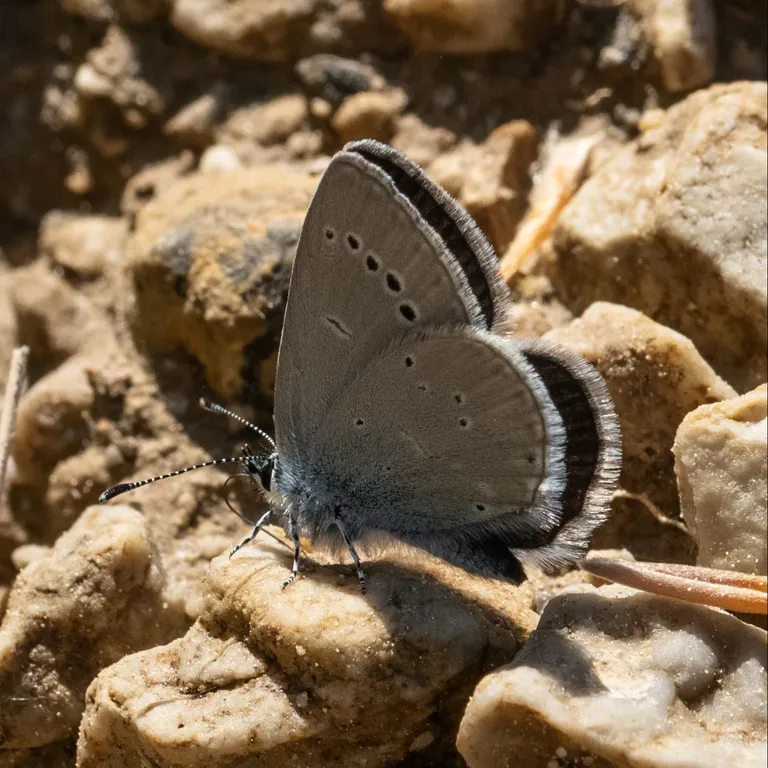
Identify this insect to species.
Cupido minimus
